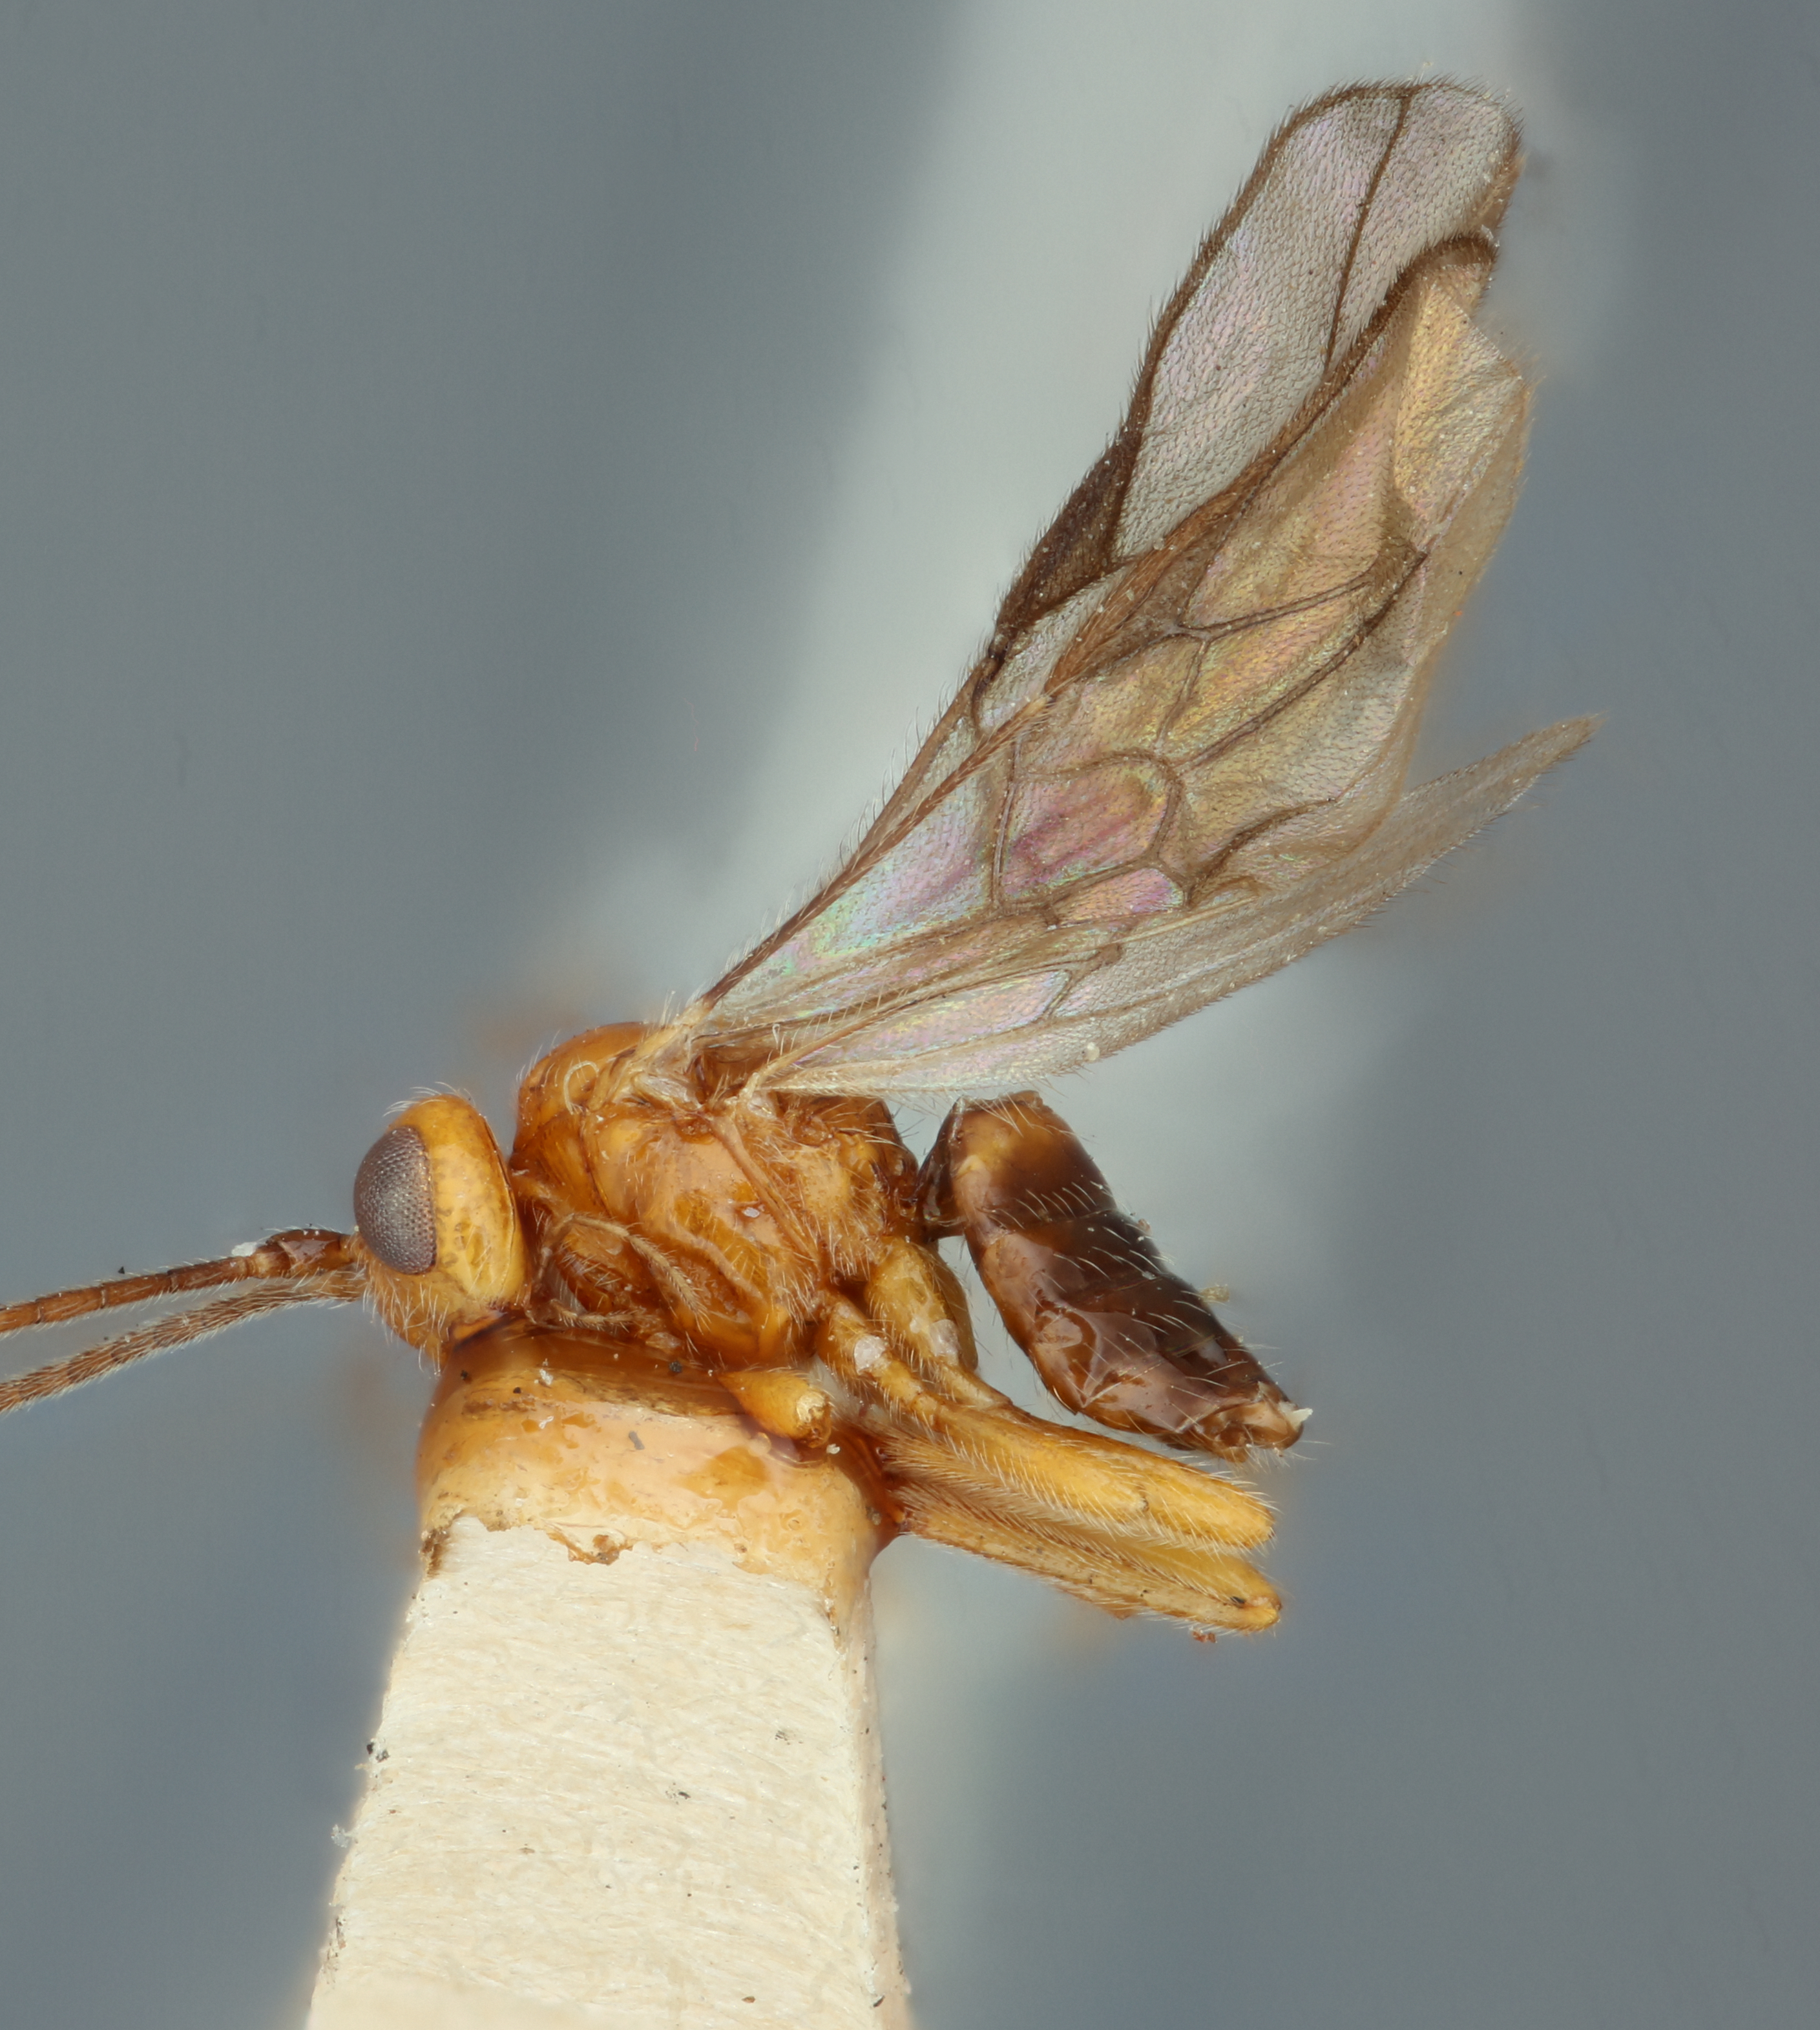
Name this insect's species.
Opius philippinensis
